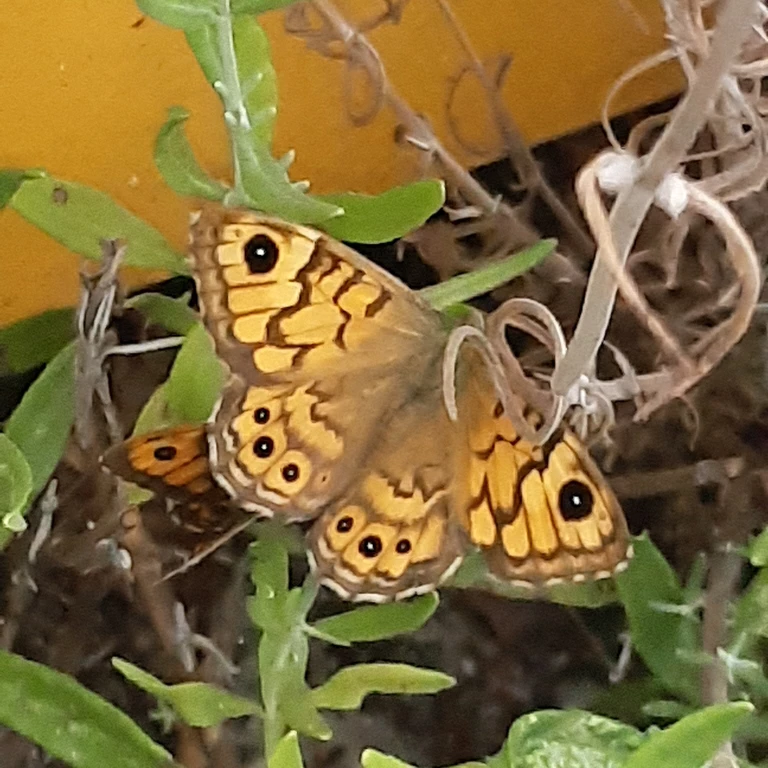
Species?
Lasiommata megera (also Pararge megera)
